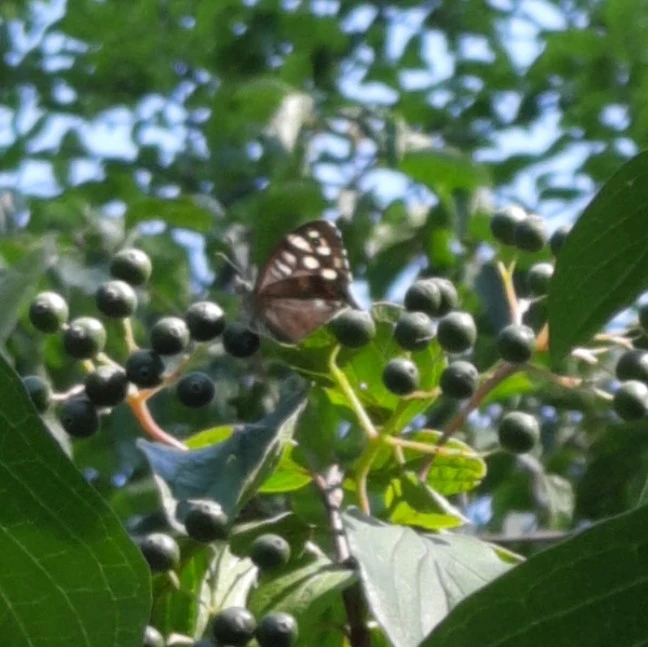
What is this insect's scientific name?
Pararge aegeria
